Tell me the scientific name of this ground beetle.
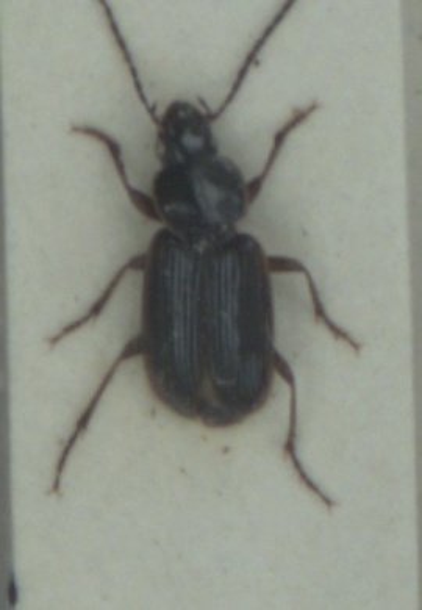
Stenolophus mixtus
